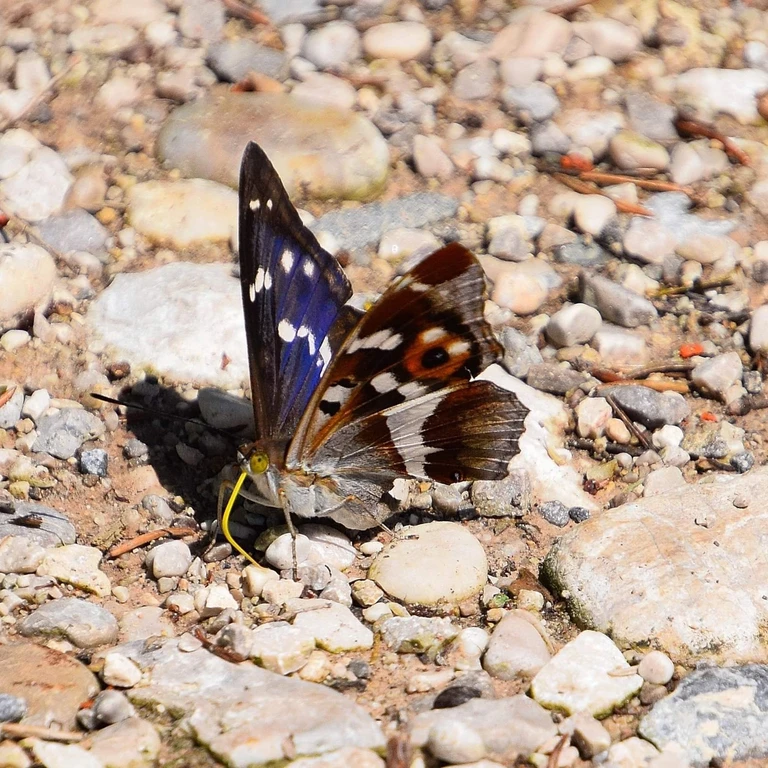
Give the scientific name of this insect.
Apatura iris
